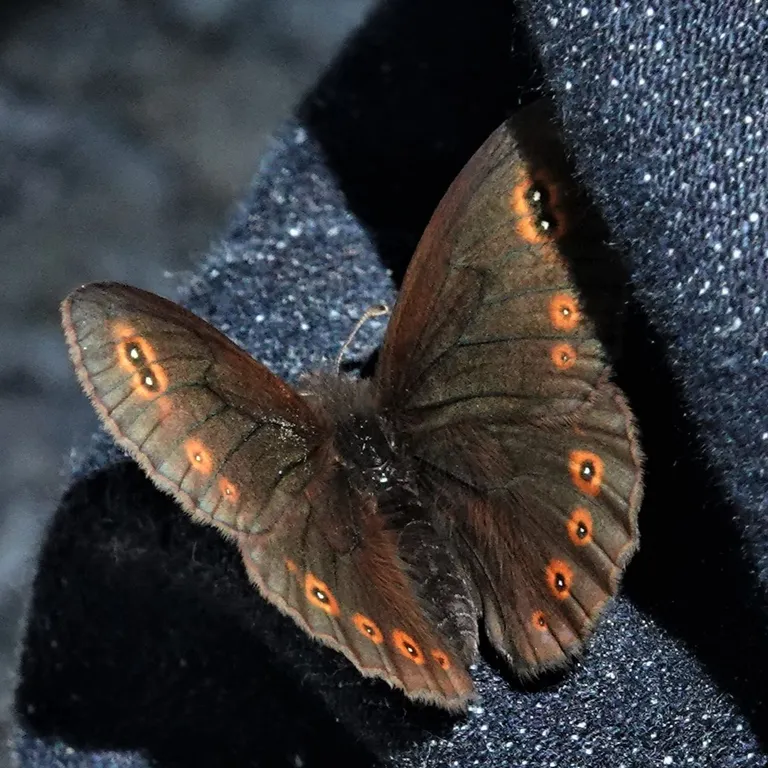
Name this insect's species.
Erebia medusa
